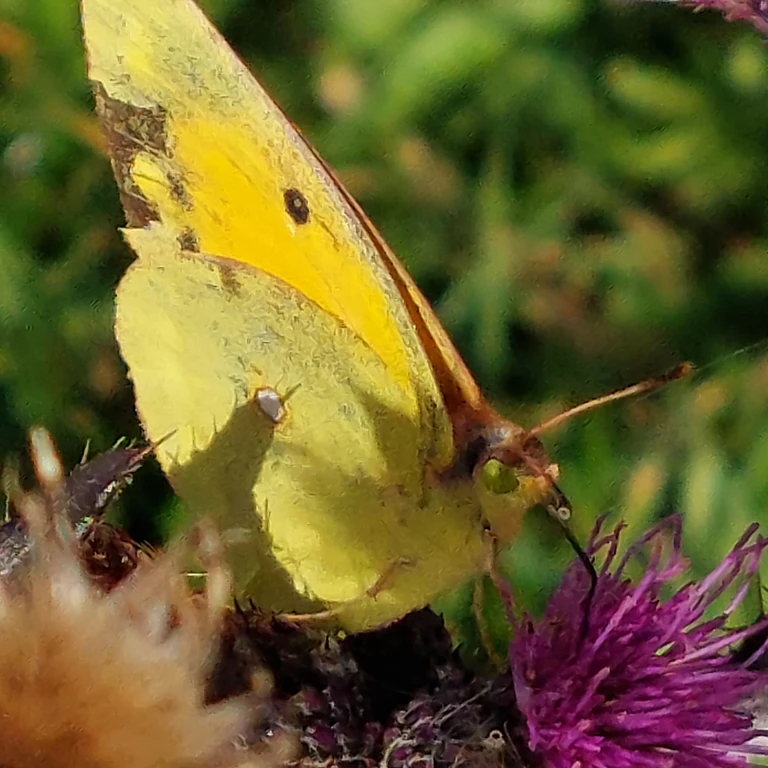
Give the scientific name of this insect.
Colias croceus
